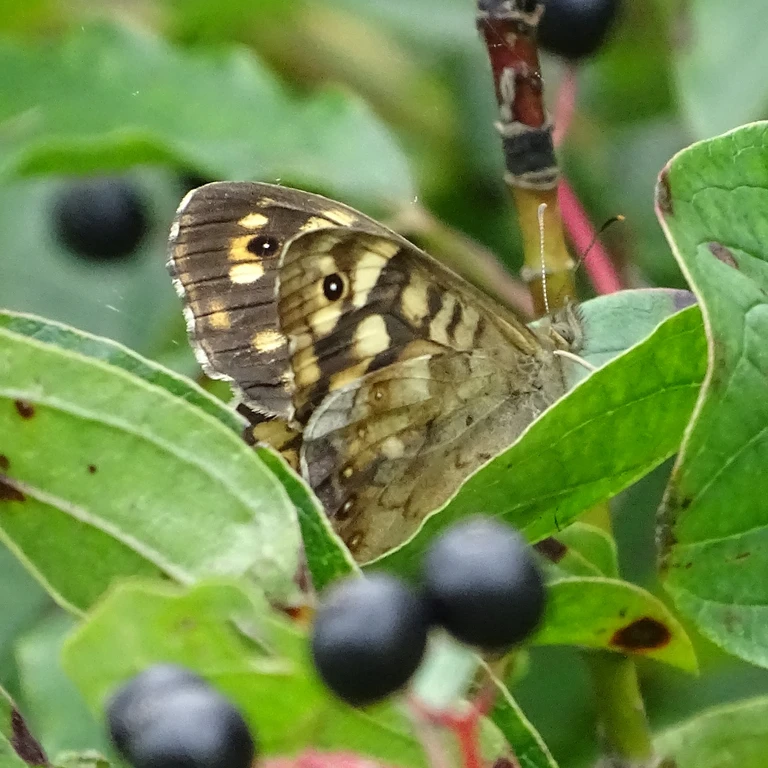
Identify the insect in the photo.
Pararge aegeria
